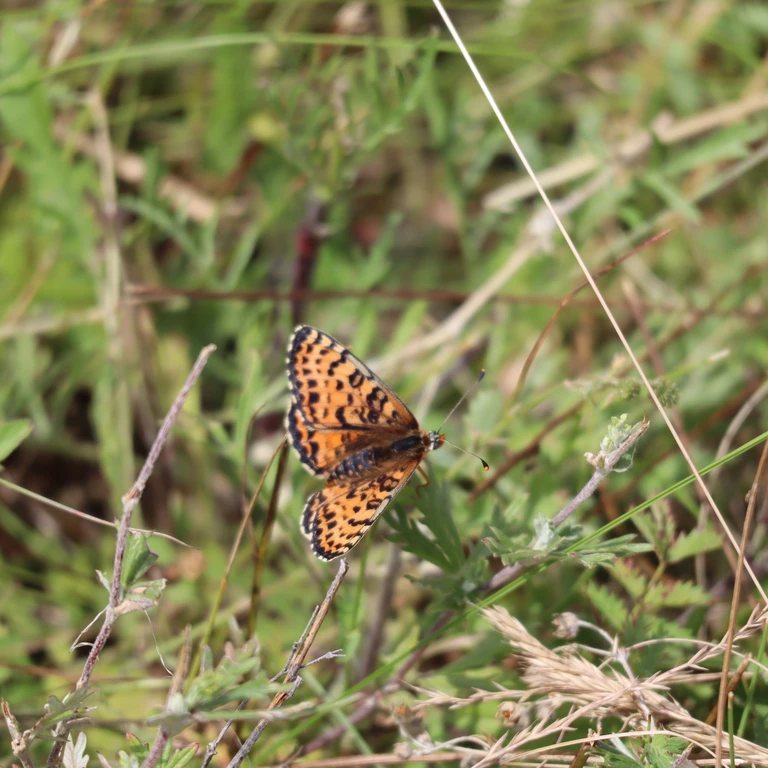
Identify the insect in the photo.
Melitaea didyma
